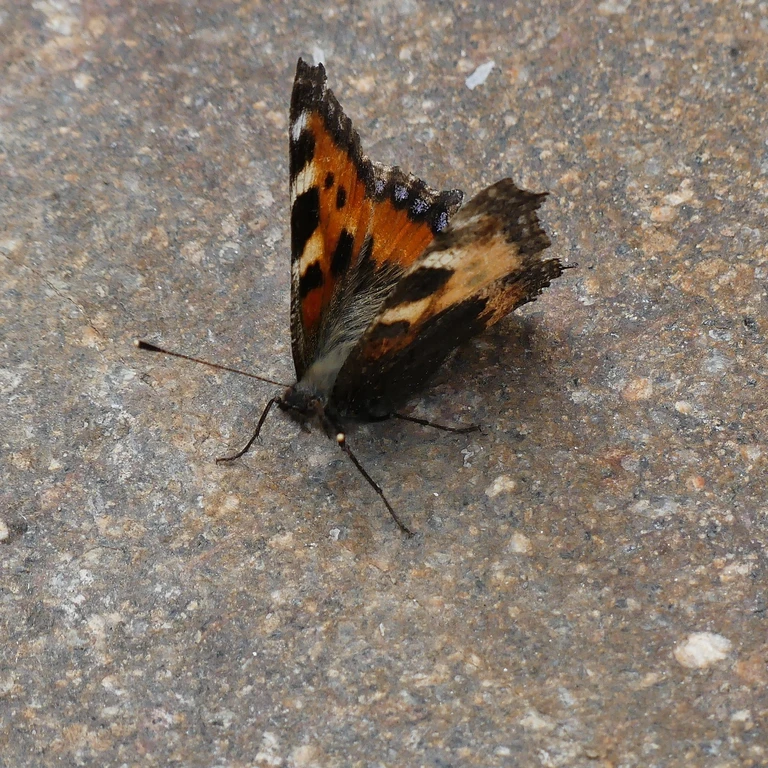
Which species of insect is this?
Aglais urticae
